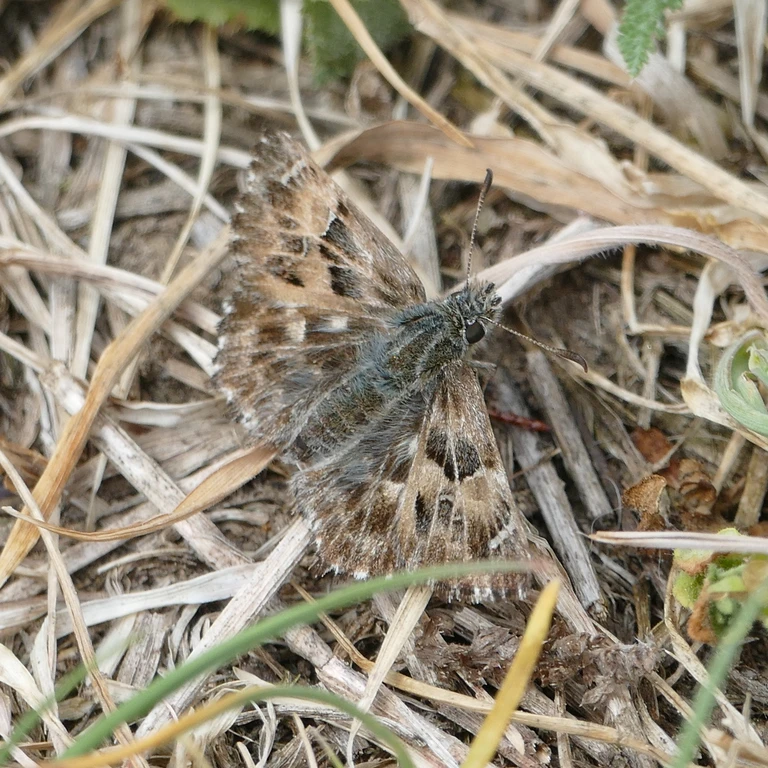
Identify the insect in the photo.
Carcharodus alceae
